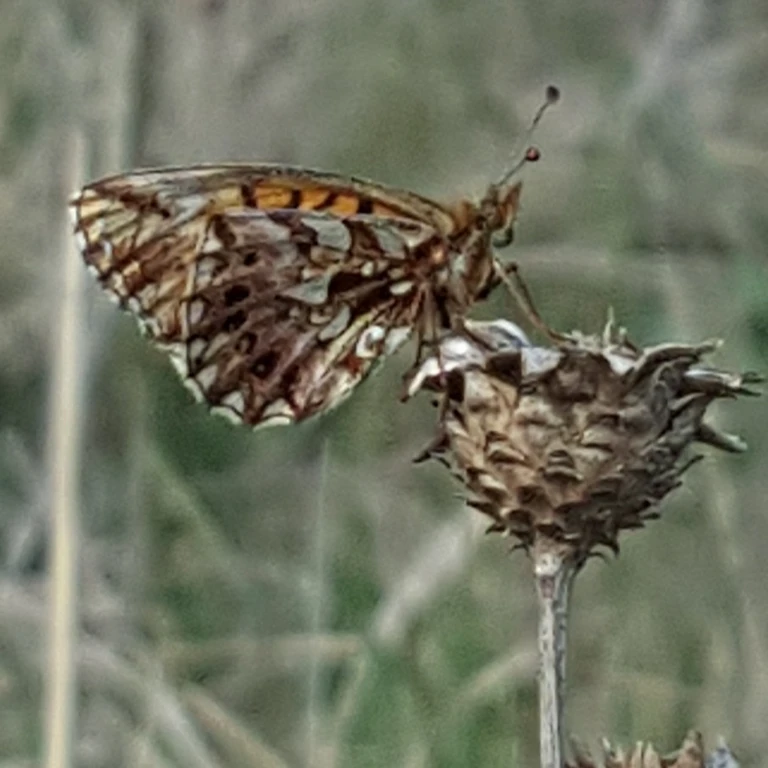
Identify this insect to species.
Boloria dia
